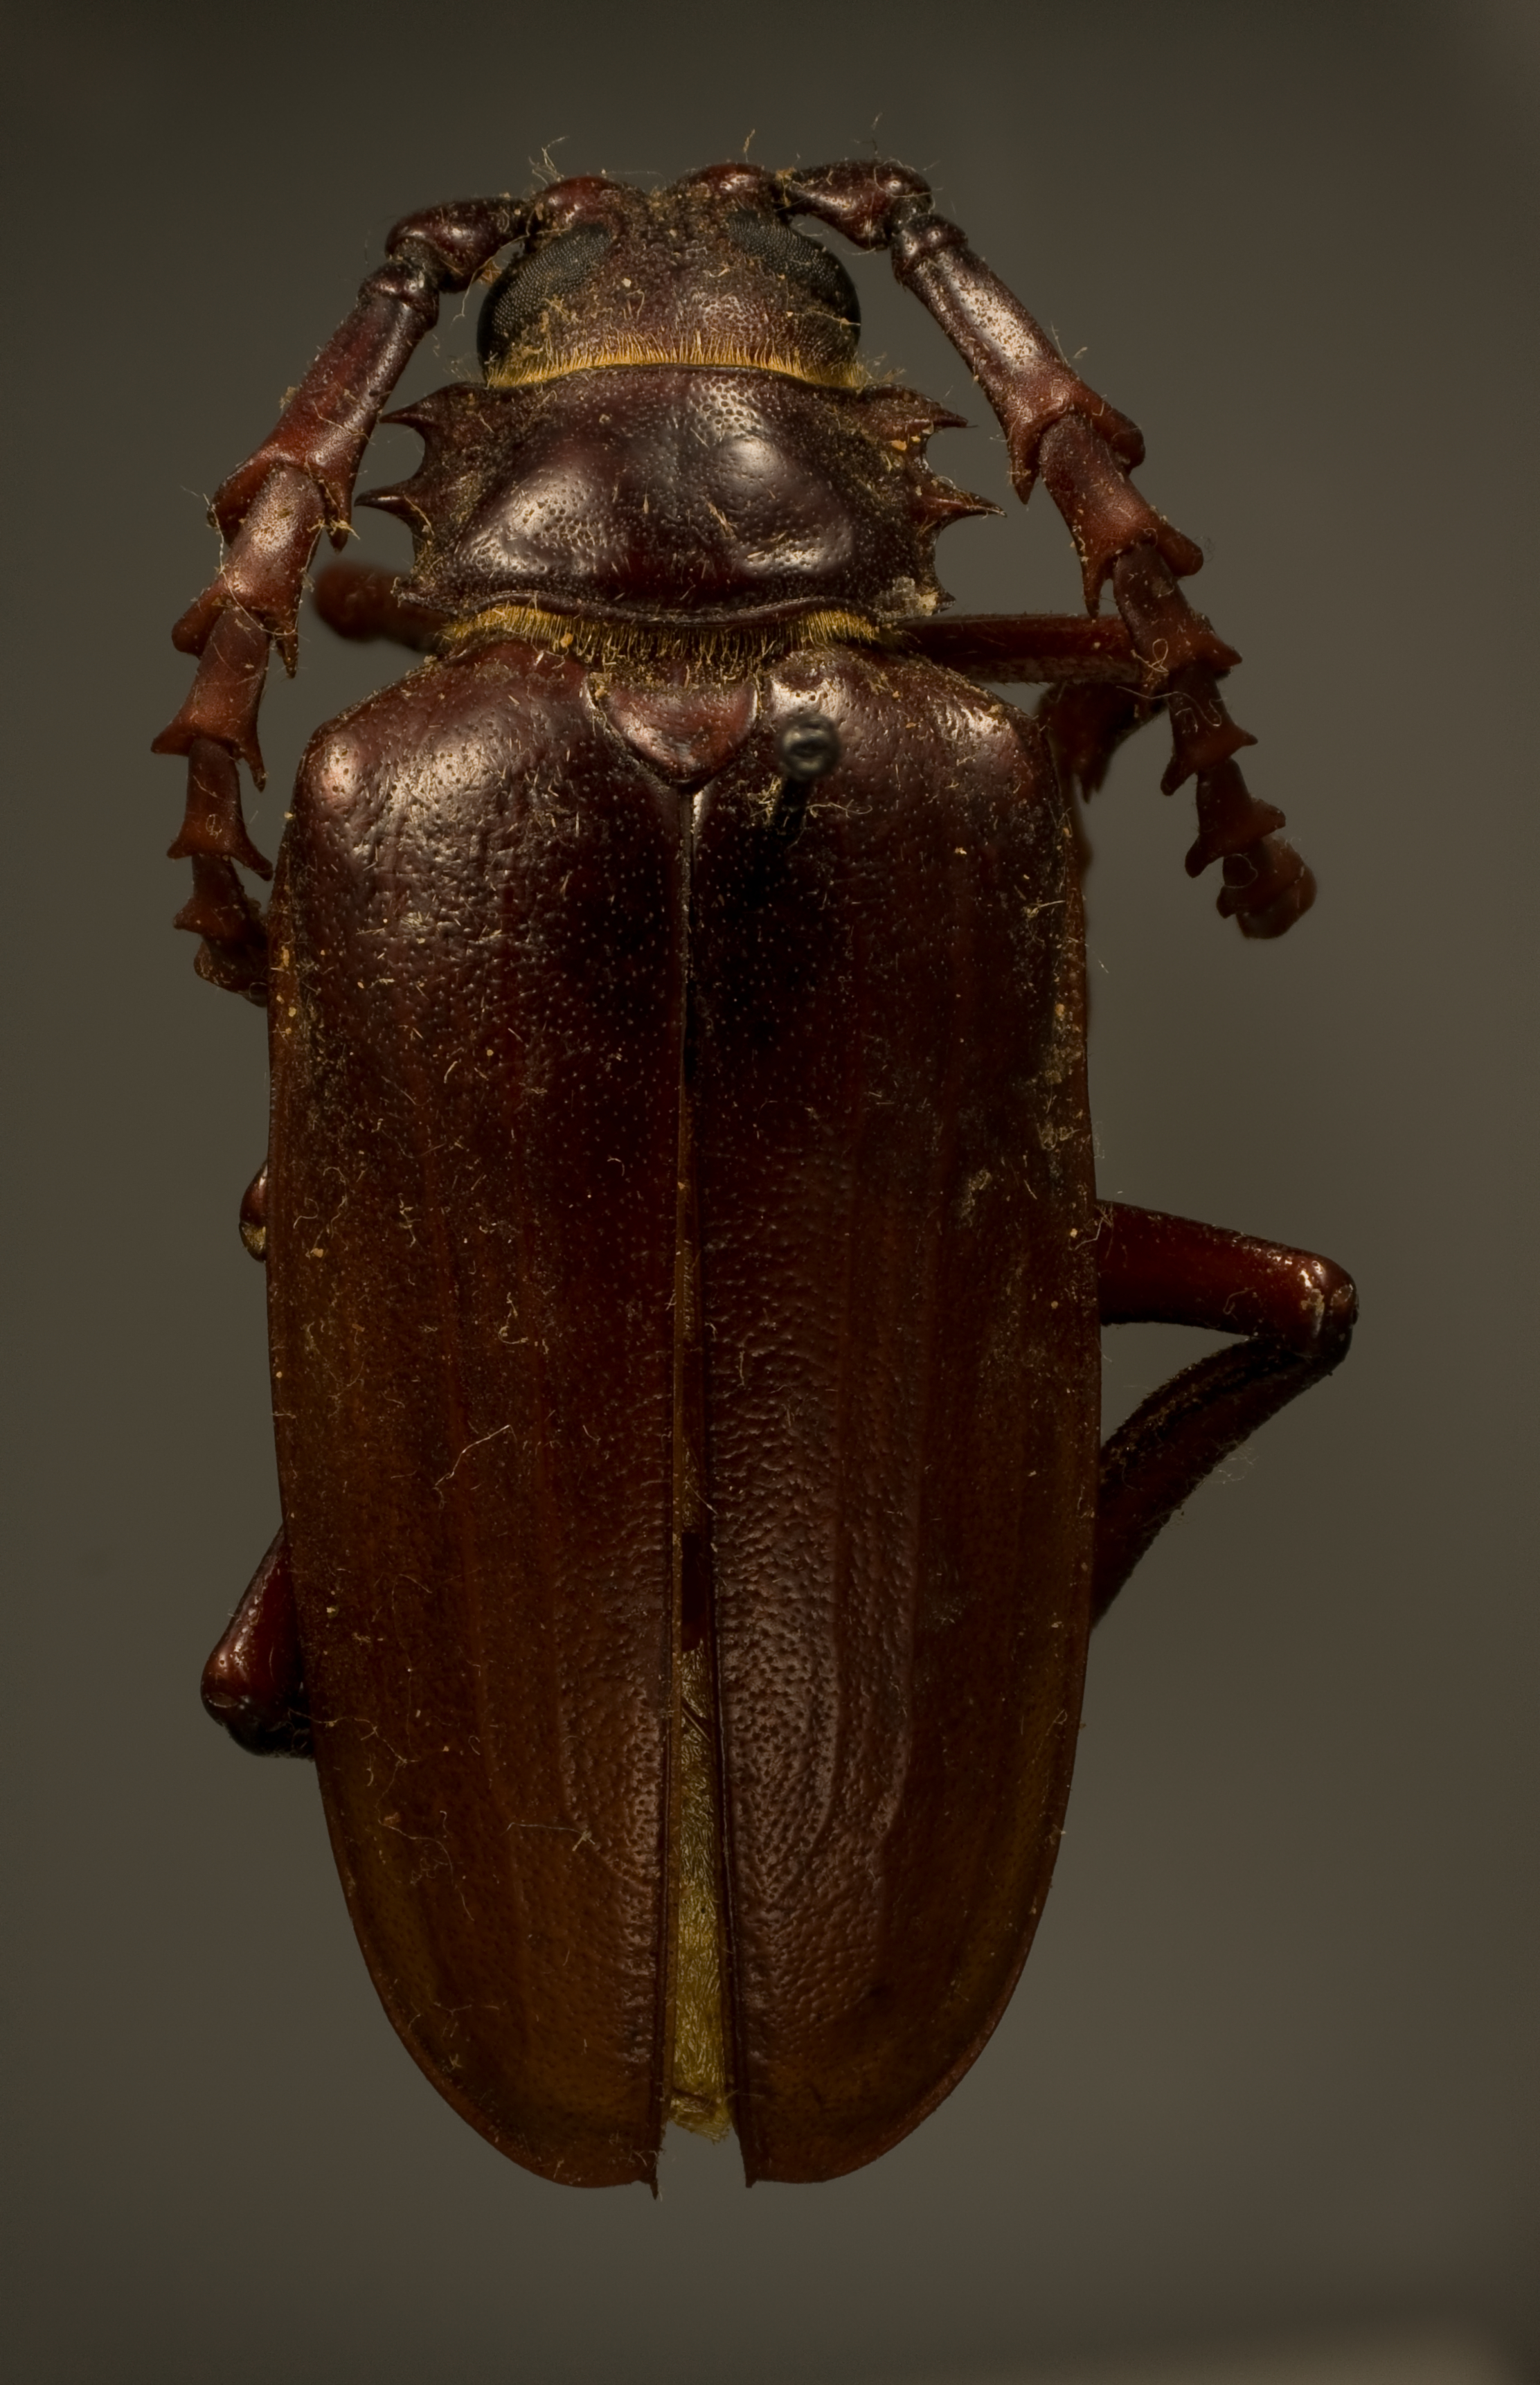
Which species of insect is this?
Prionus californicus (also Prionus orbiceps)
